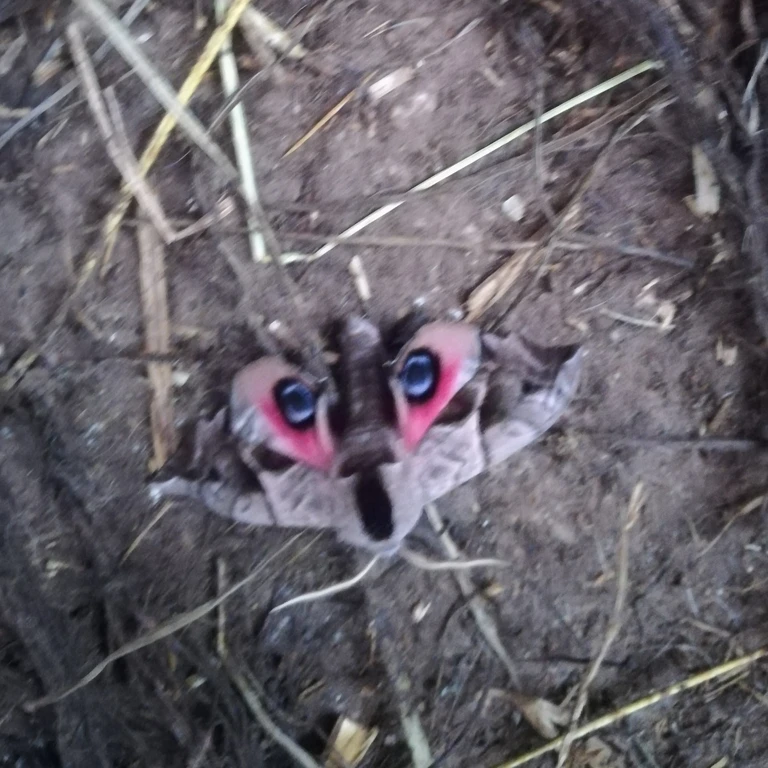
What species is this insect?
Smerinthus ocellata
